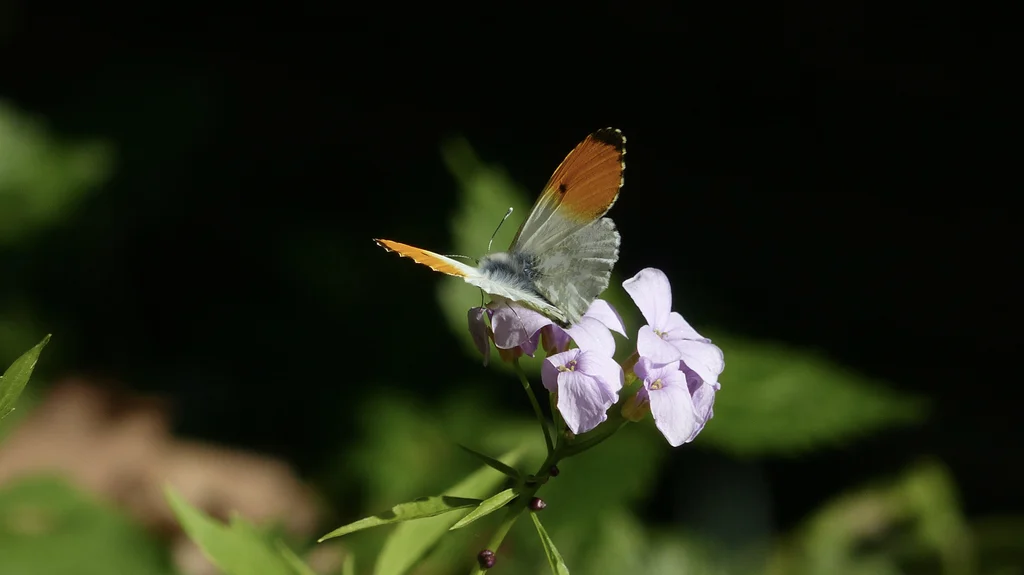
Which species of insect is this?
Anthocharis cardamines
